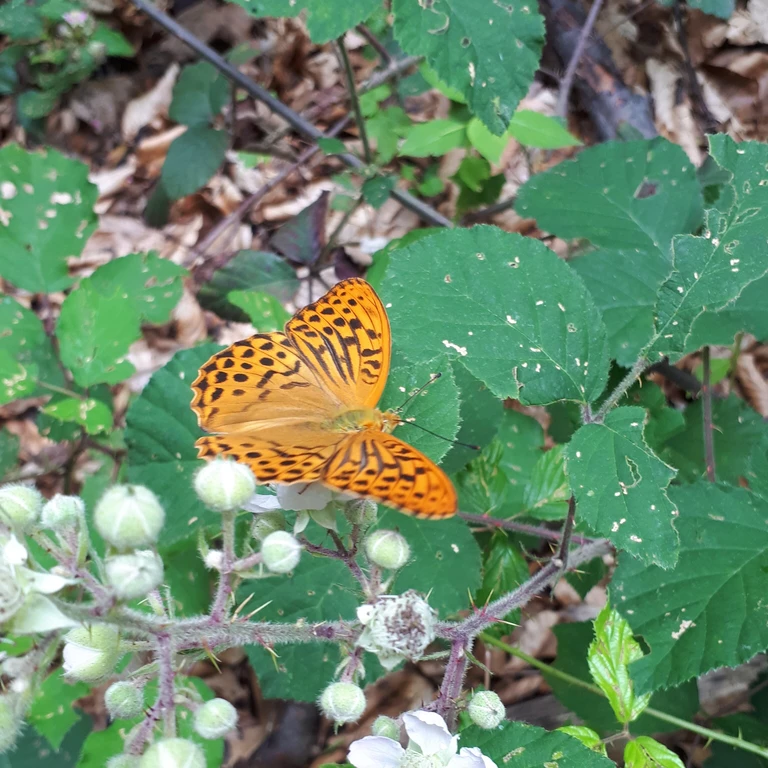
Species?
Argynnis paphia
